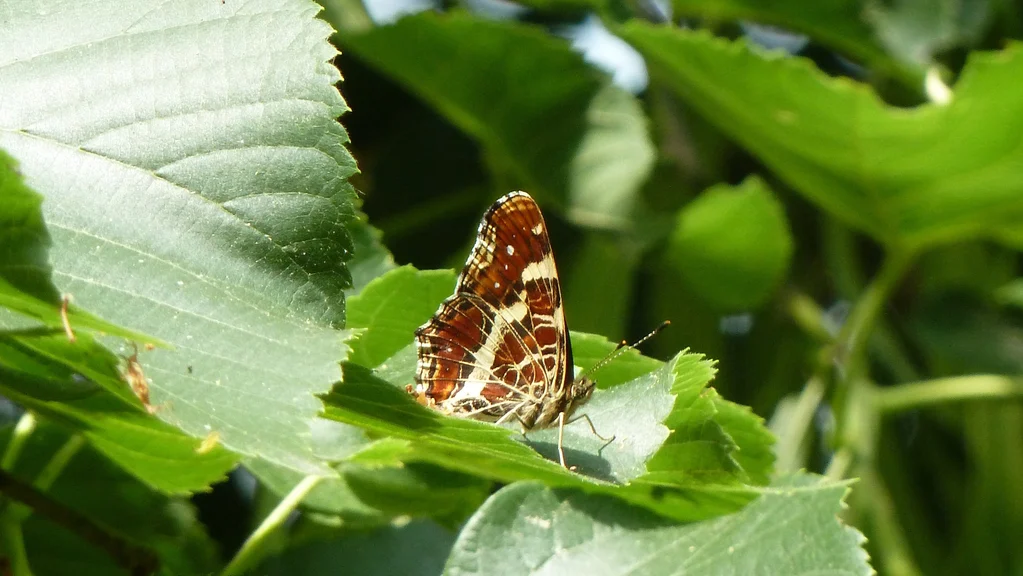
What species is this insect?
Araschnia levana
